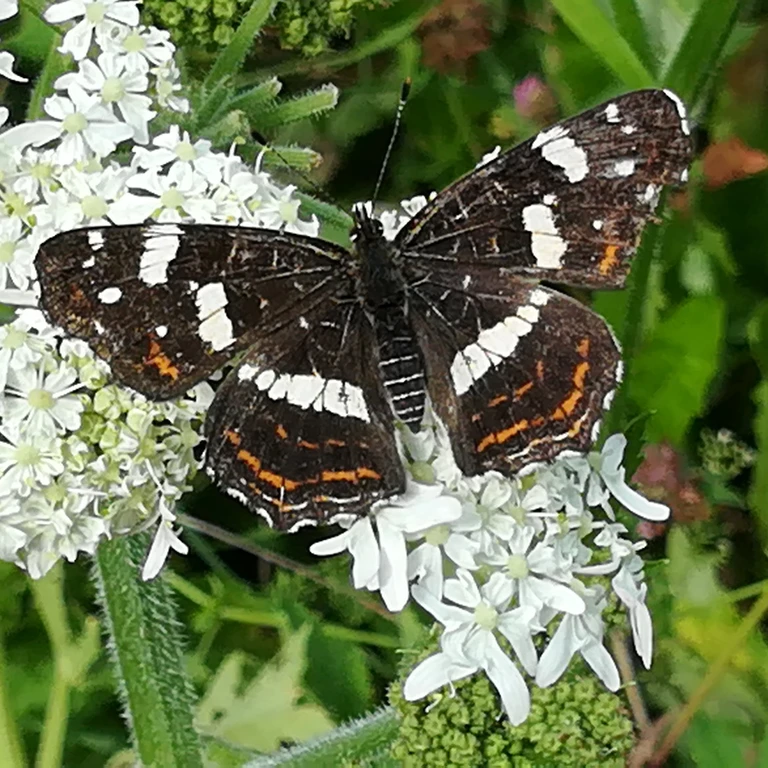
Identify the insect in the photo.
Araschnia levana
